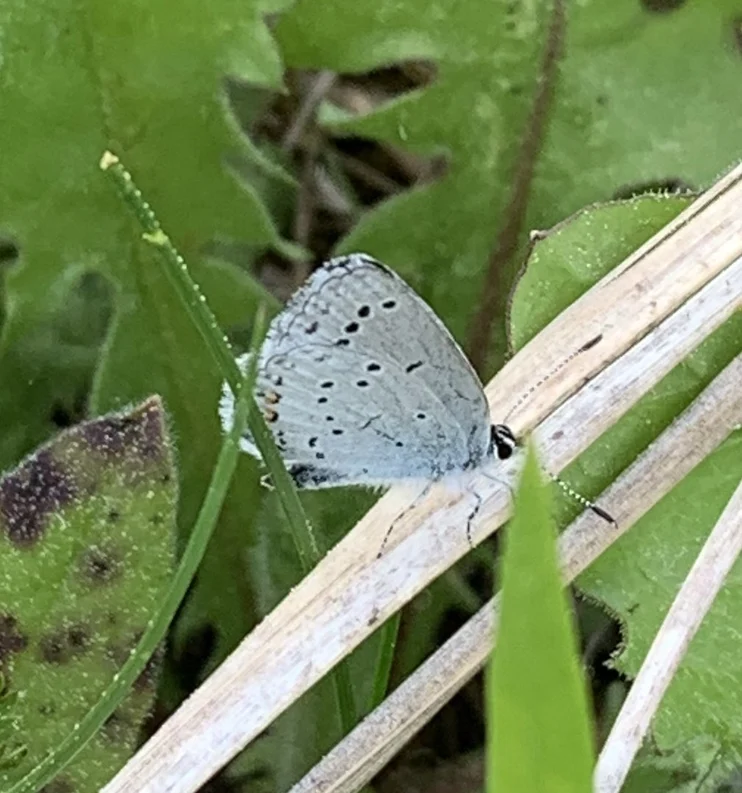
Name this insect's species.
Cupido argiades (also Elkalyce argiades)
